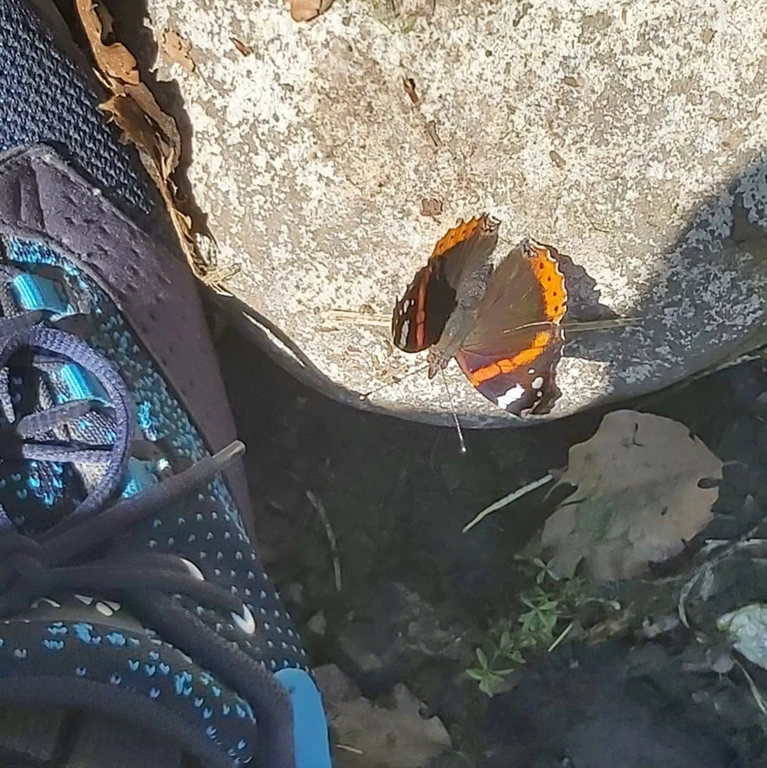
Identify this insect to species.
Vanessa atalanta
